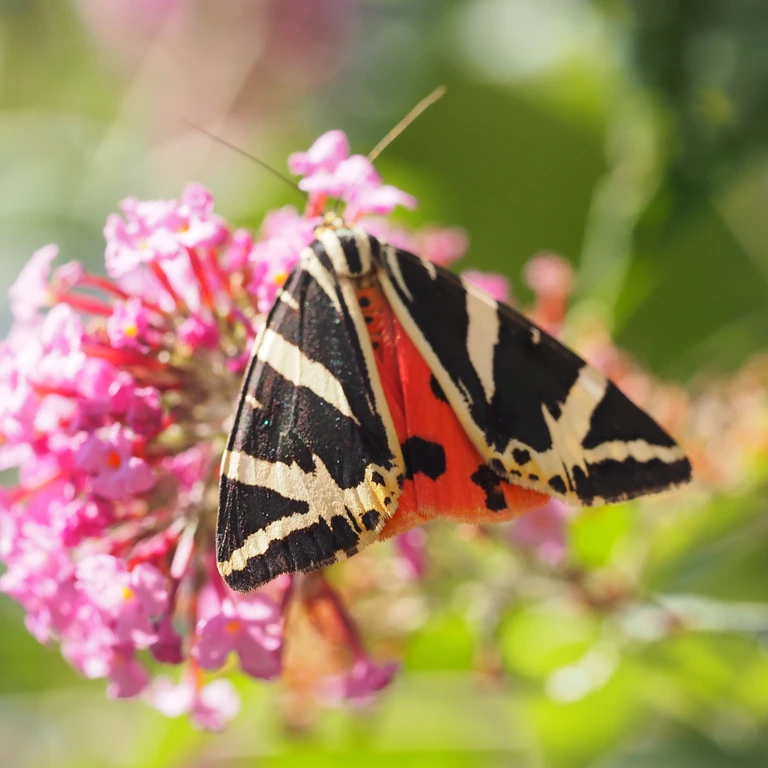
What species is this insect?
Euplagia quadripunctaria
